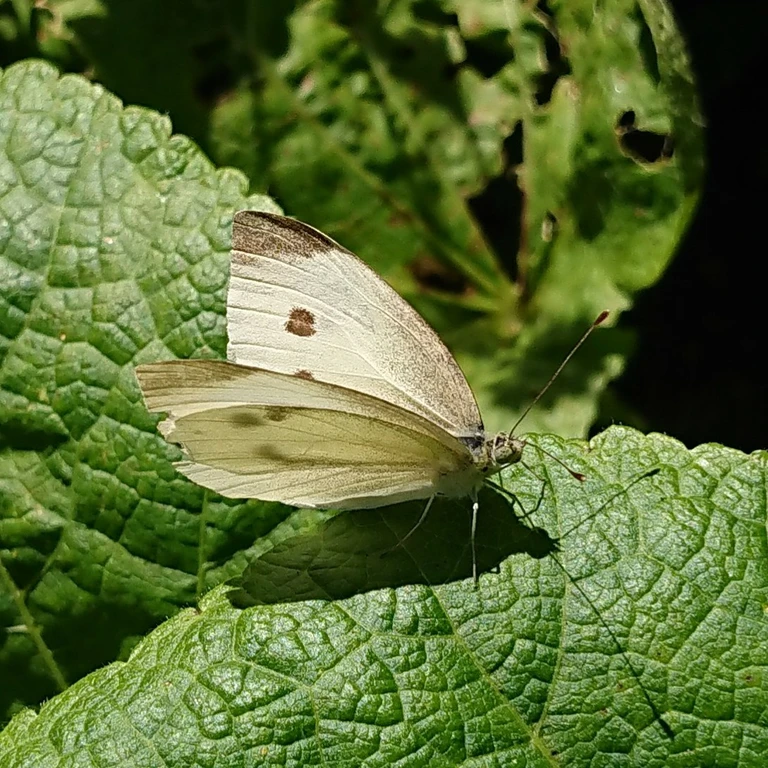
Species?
Pieris rapae
